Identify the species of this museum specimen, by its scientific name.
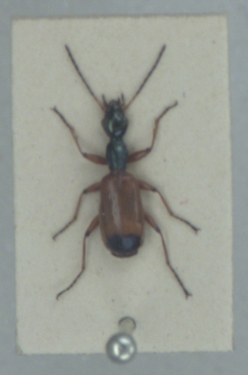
Odacantha melanura
